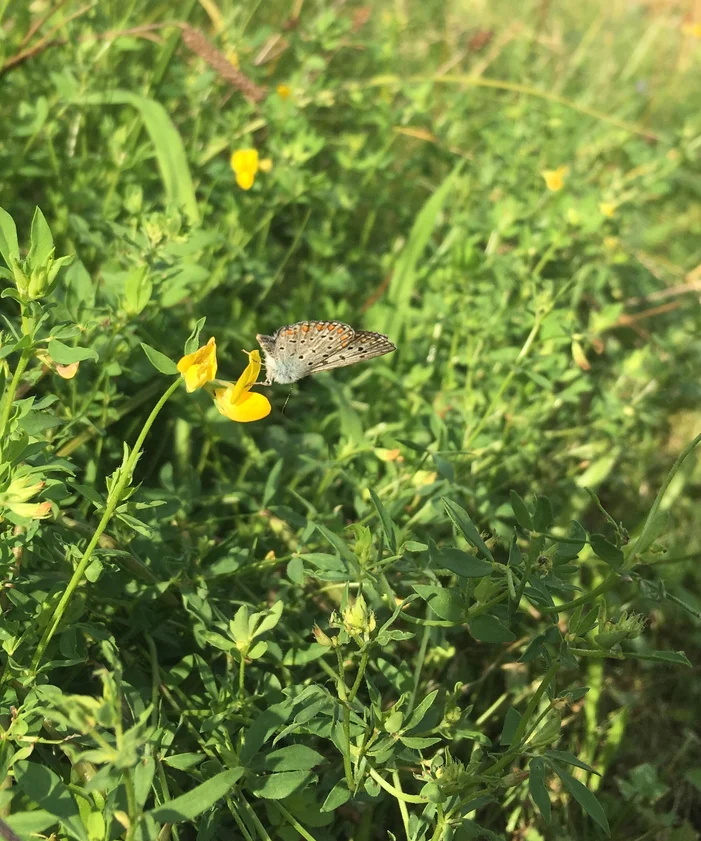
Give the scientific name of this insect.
Polyommatus icarus
